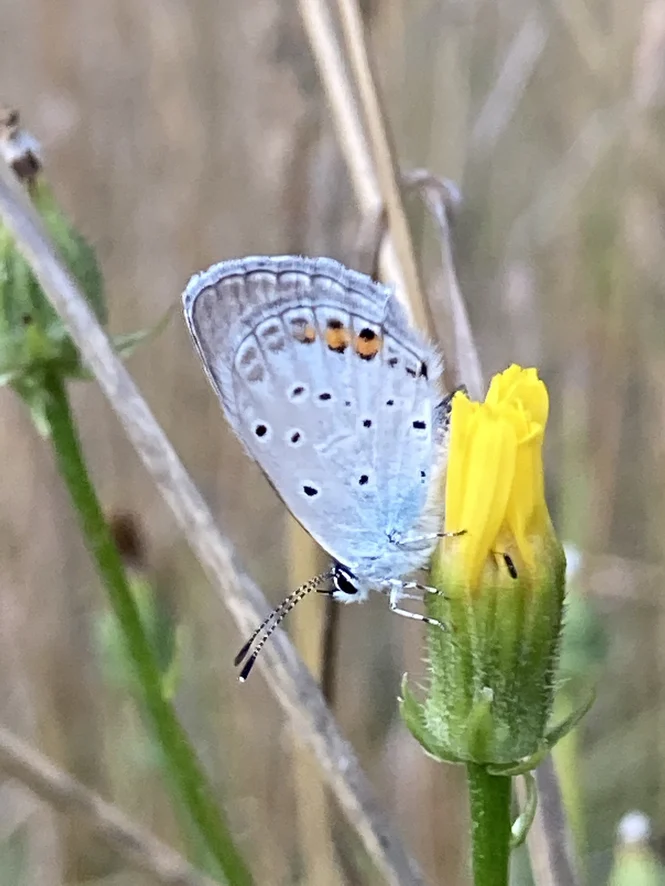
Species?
Cupido argiades (also Elkalyce argiades)
